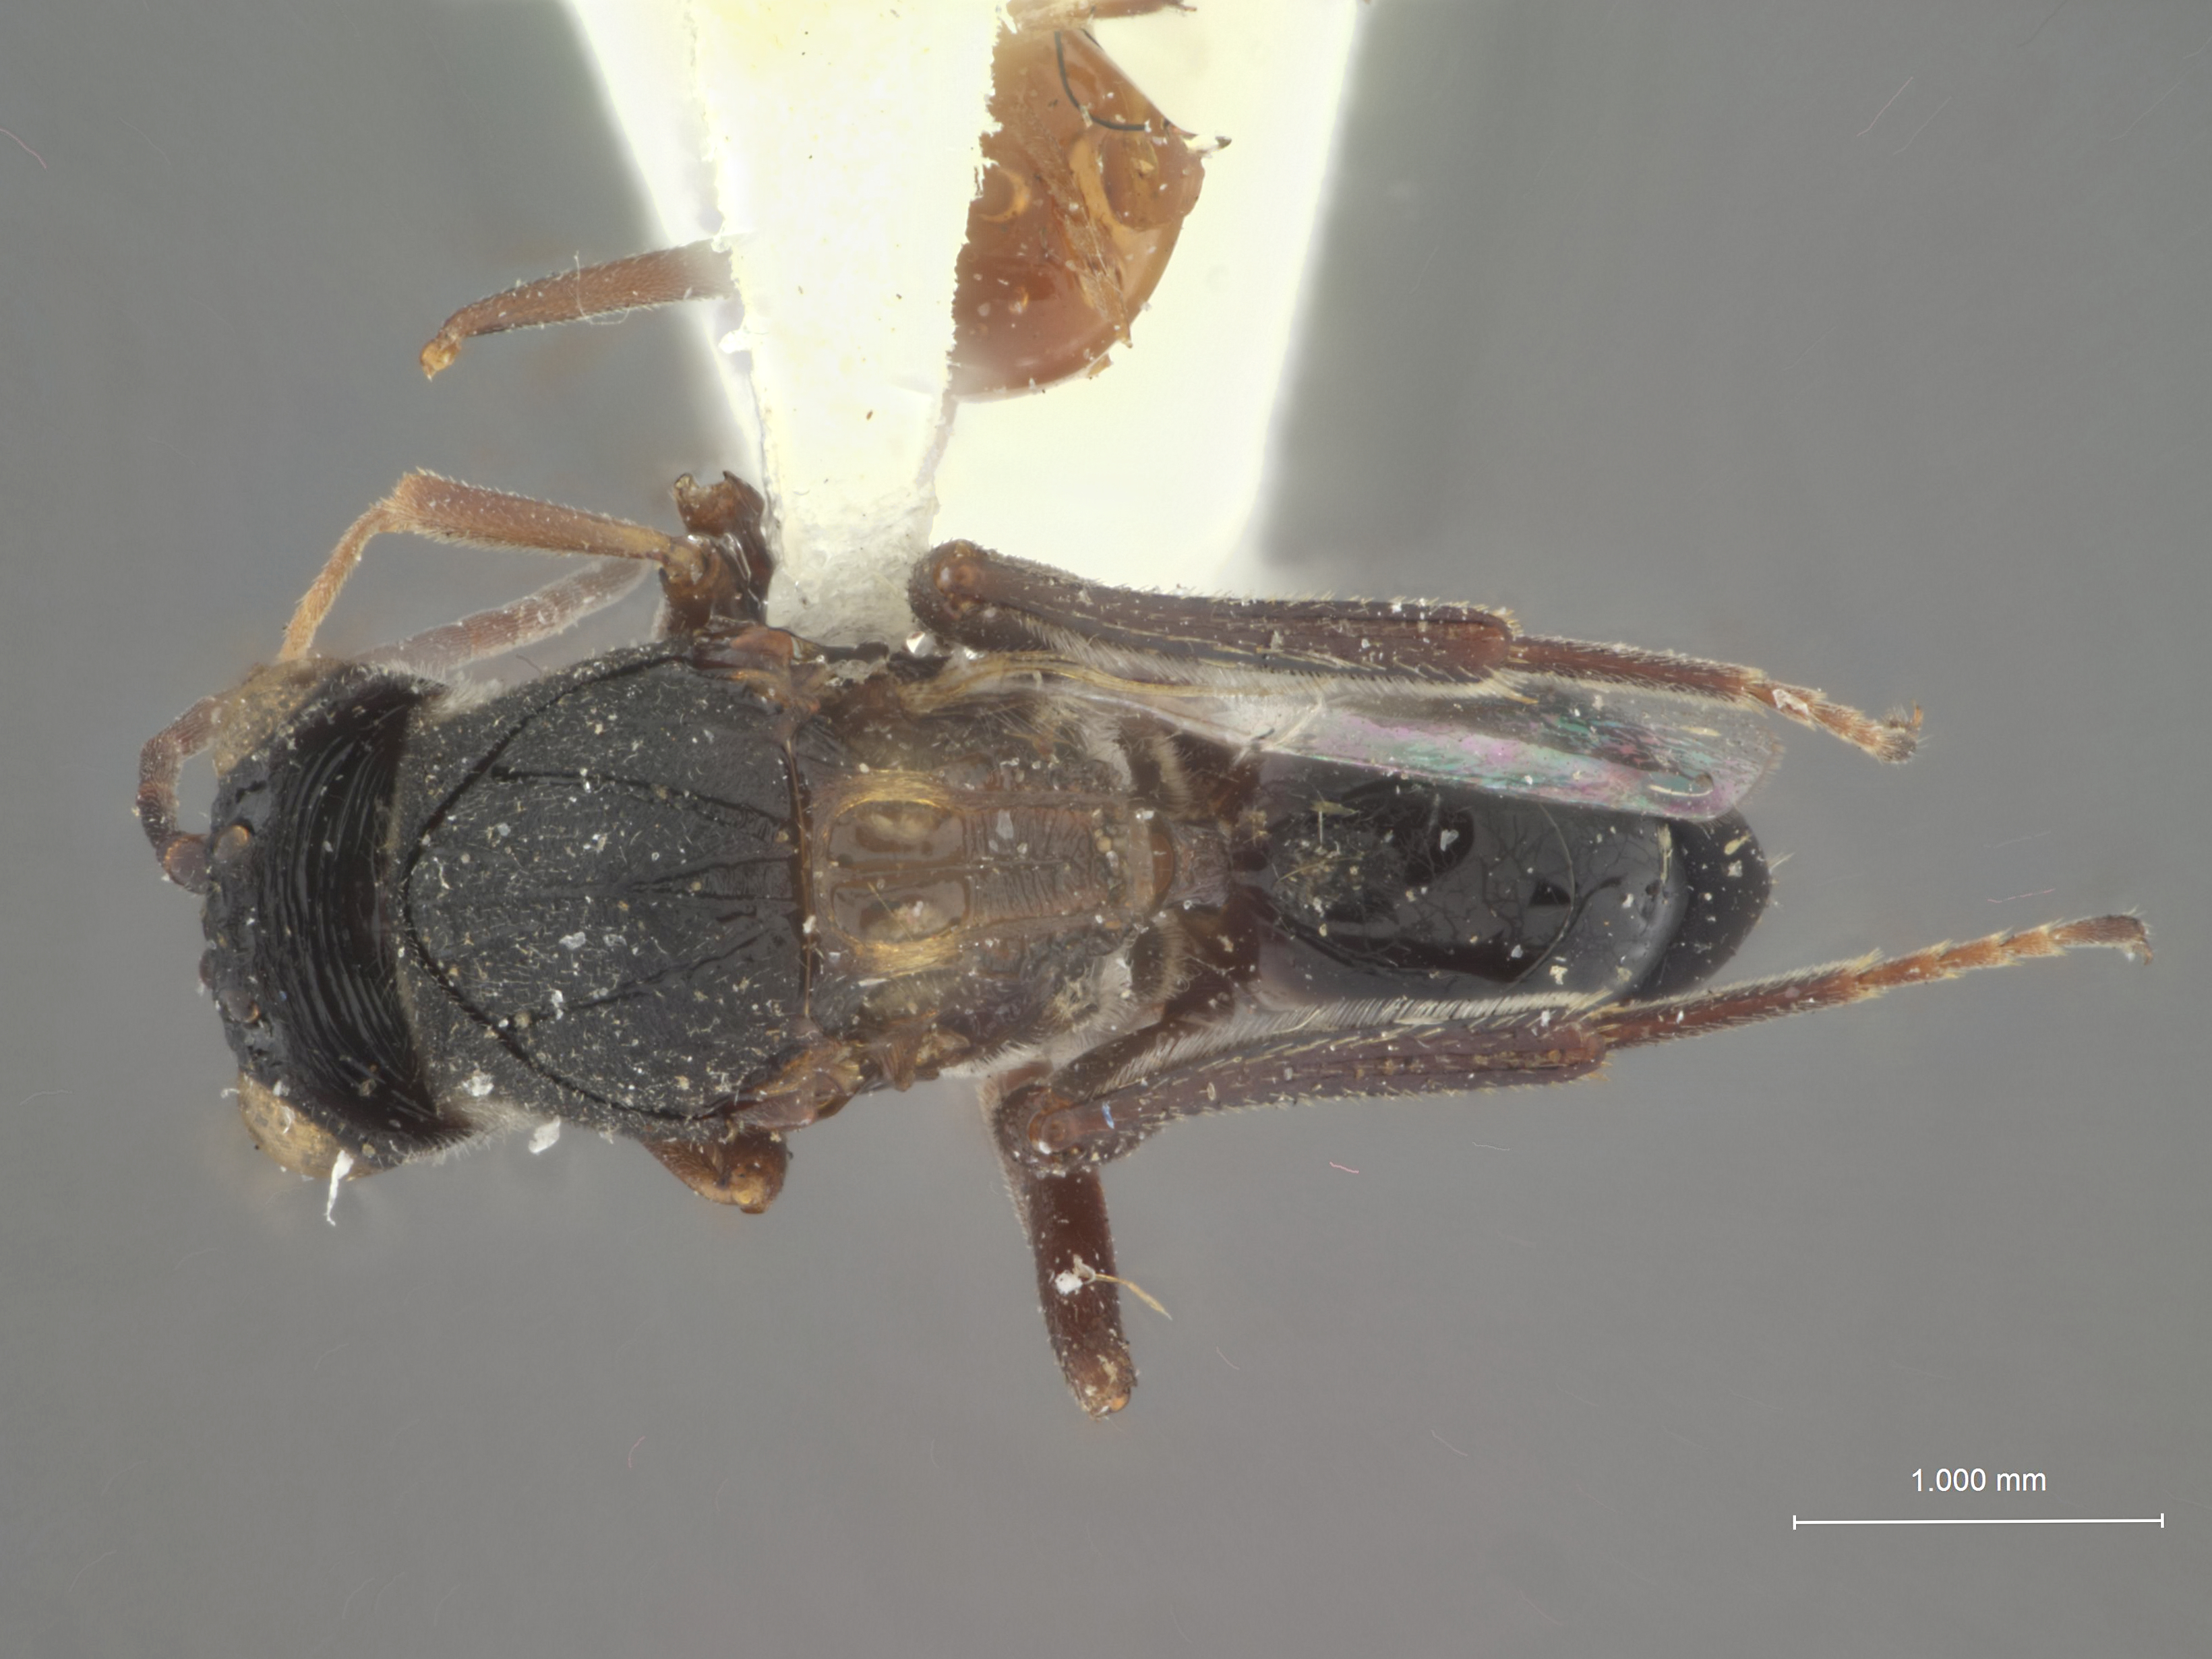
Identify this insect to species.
Onychia japonica
